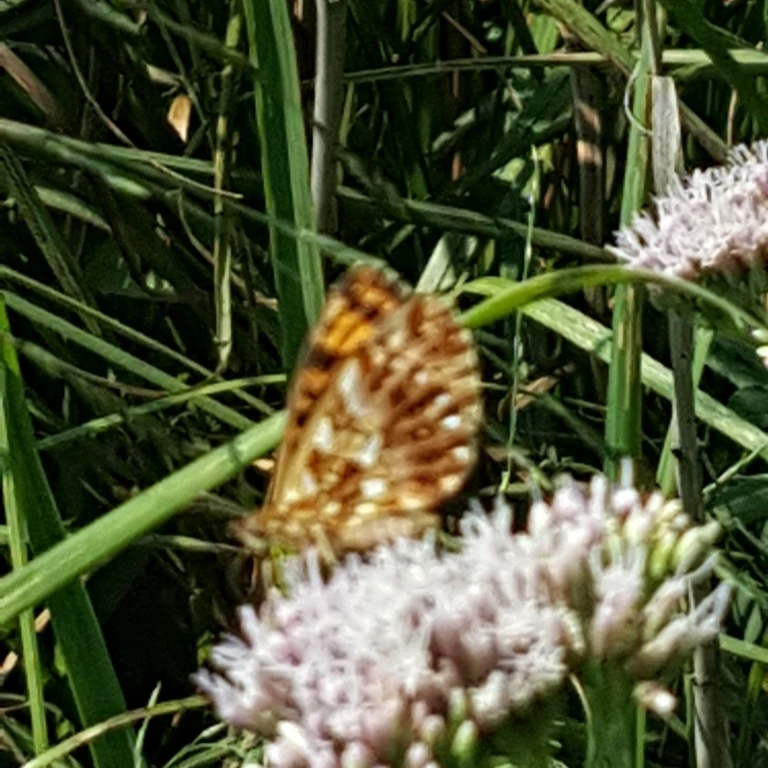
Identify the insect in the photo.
Boloria dia
